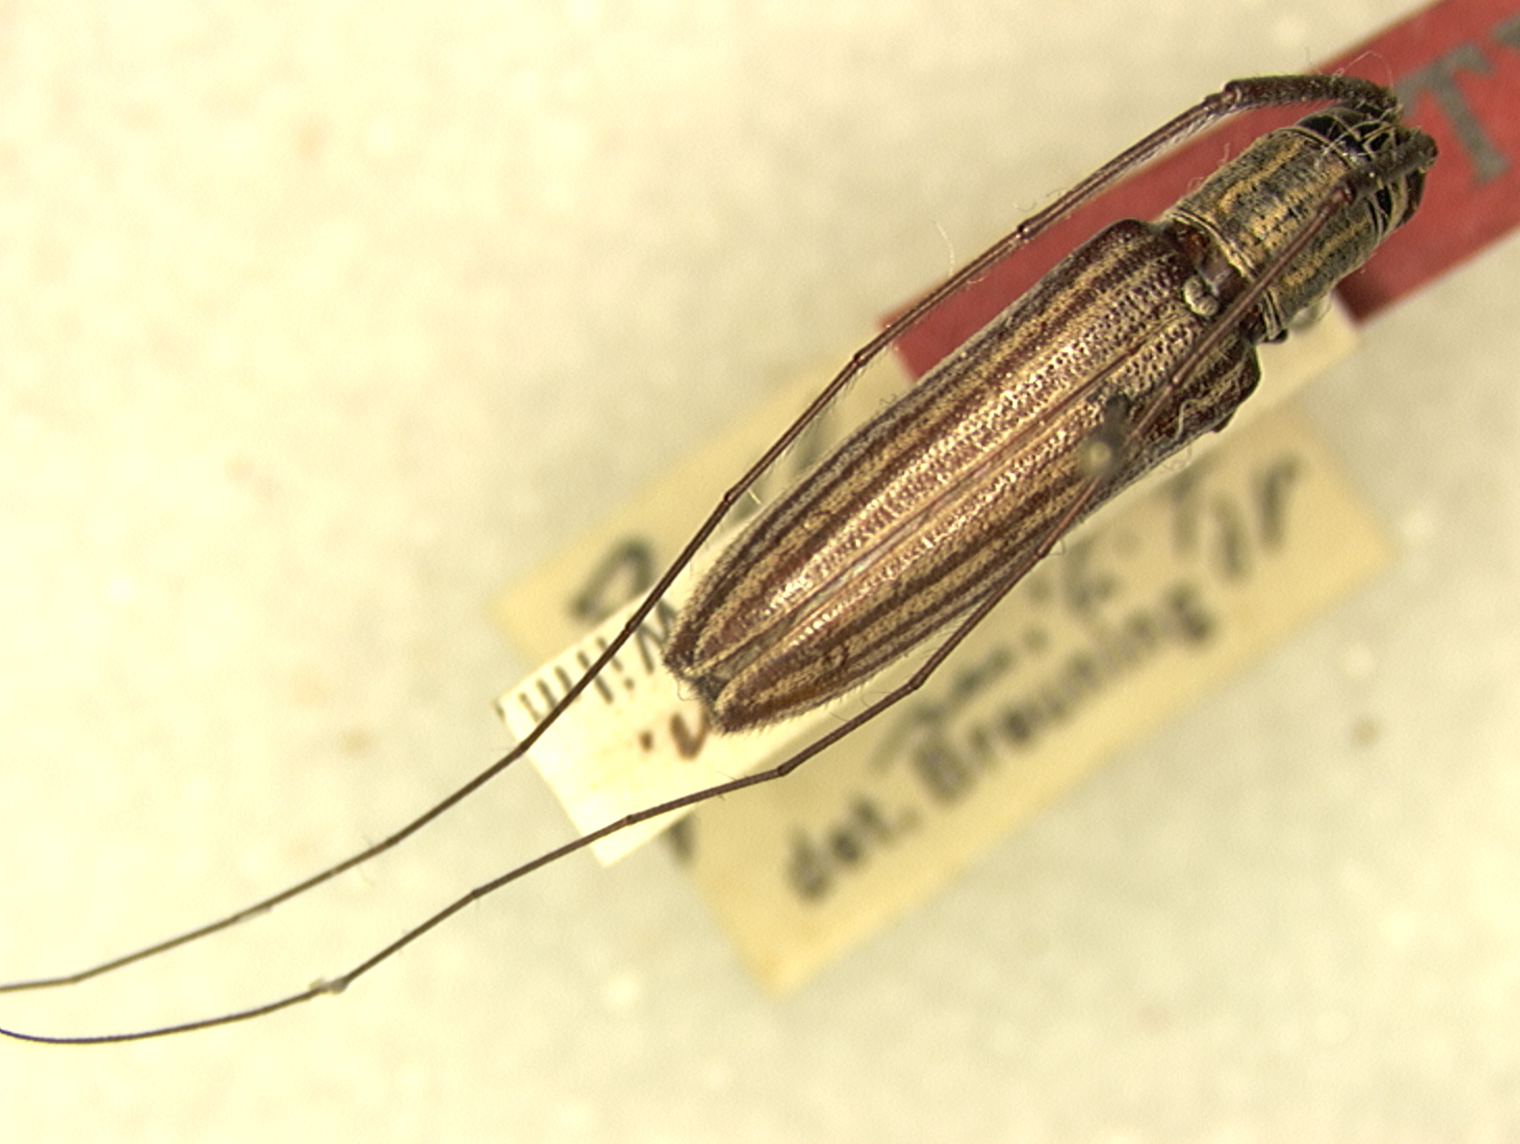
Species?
Pothyne javanica
